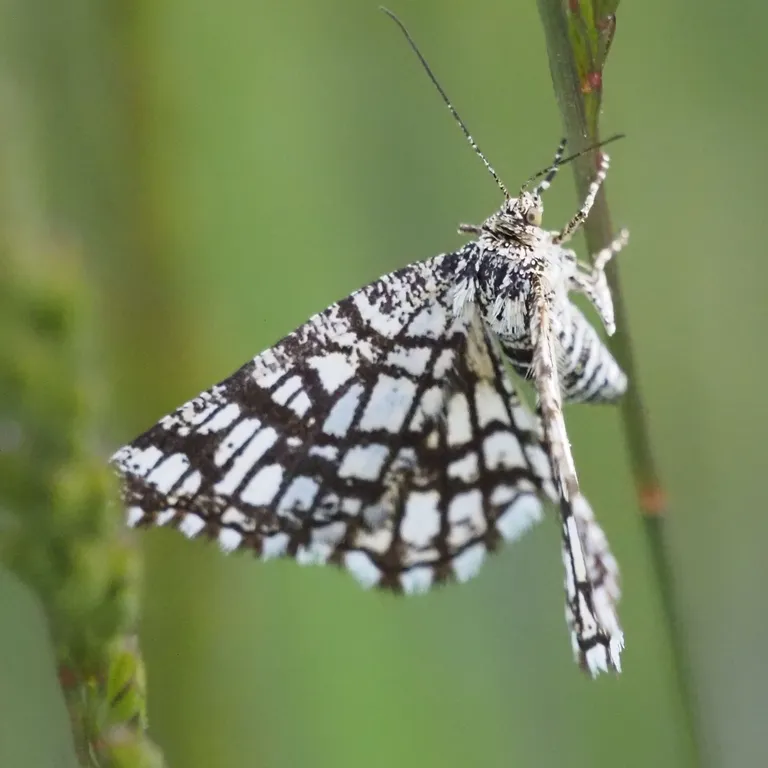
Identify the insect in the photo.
Chiasmia clathrata
